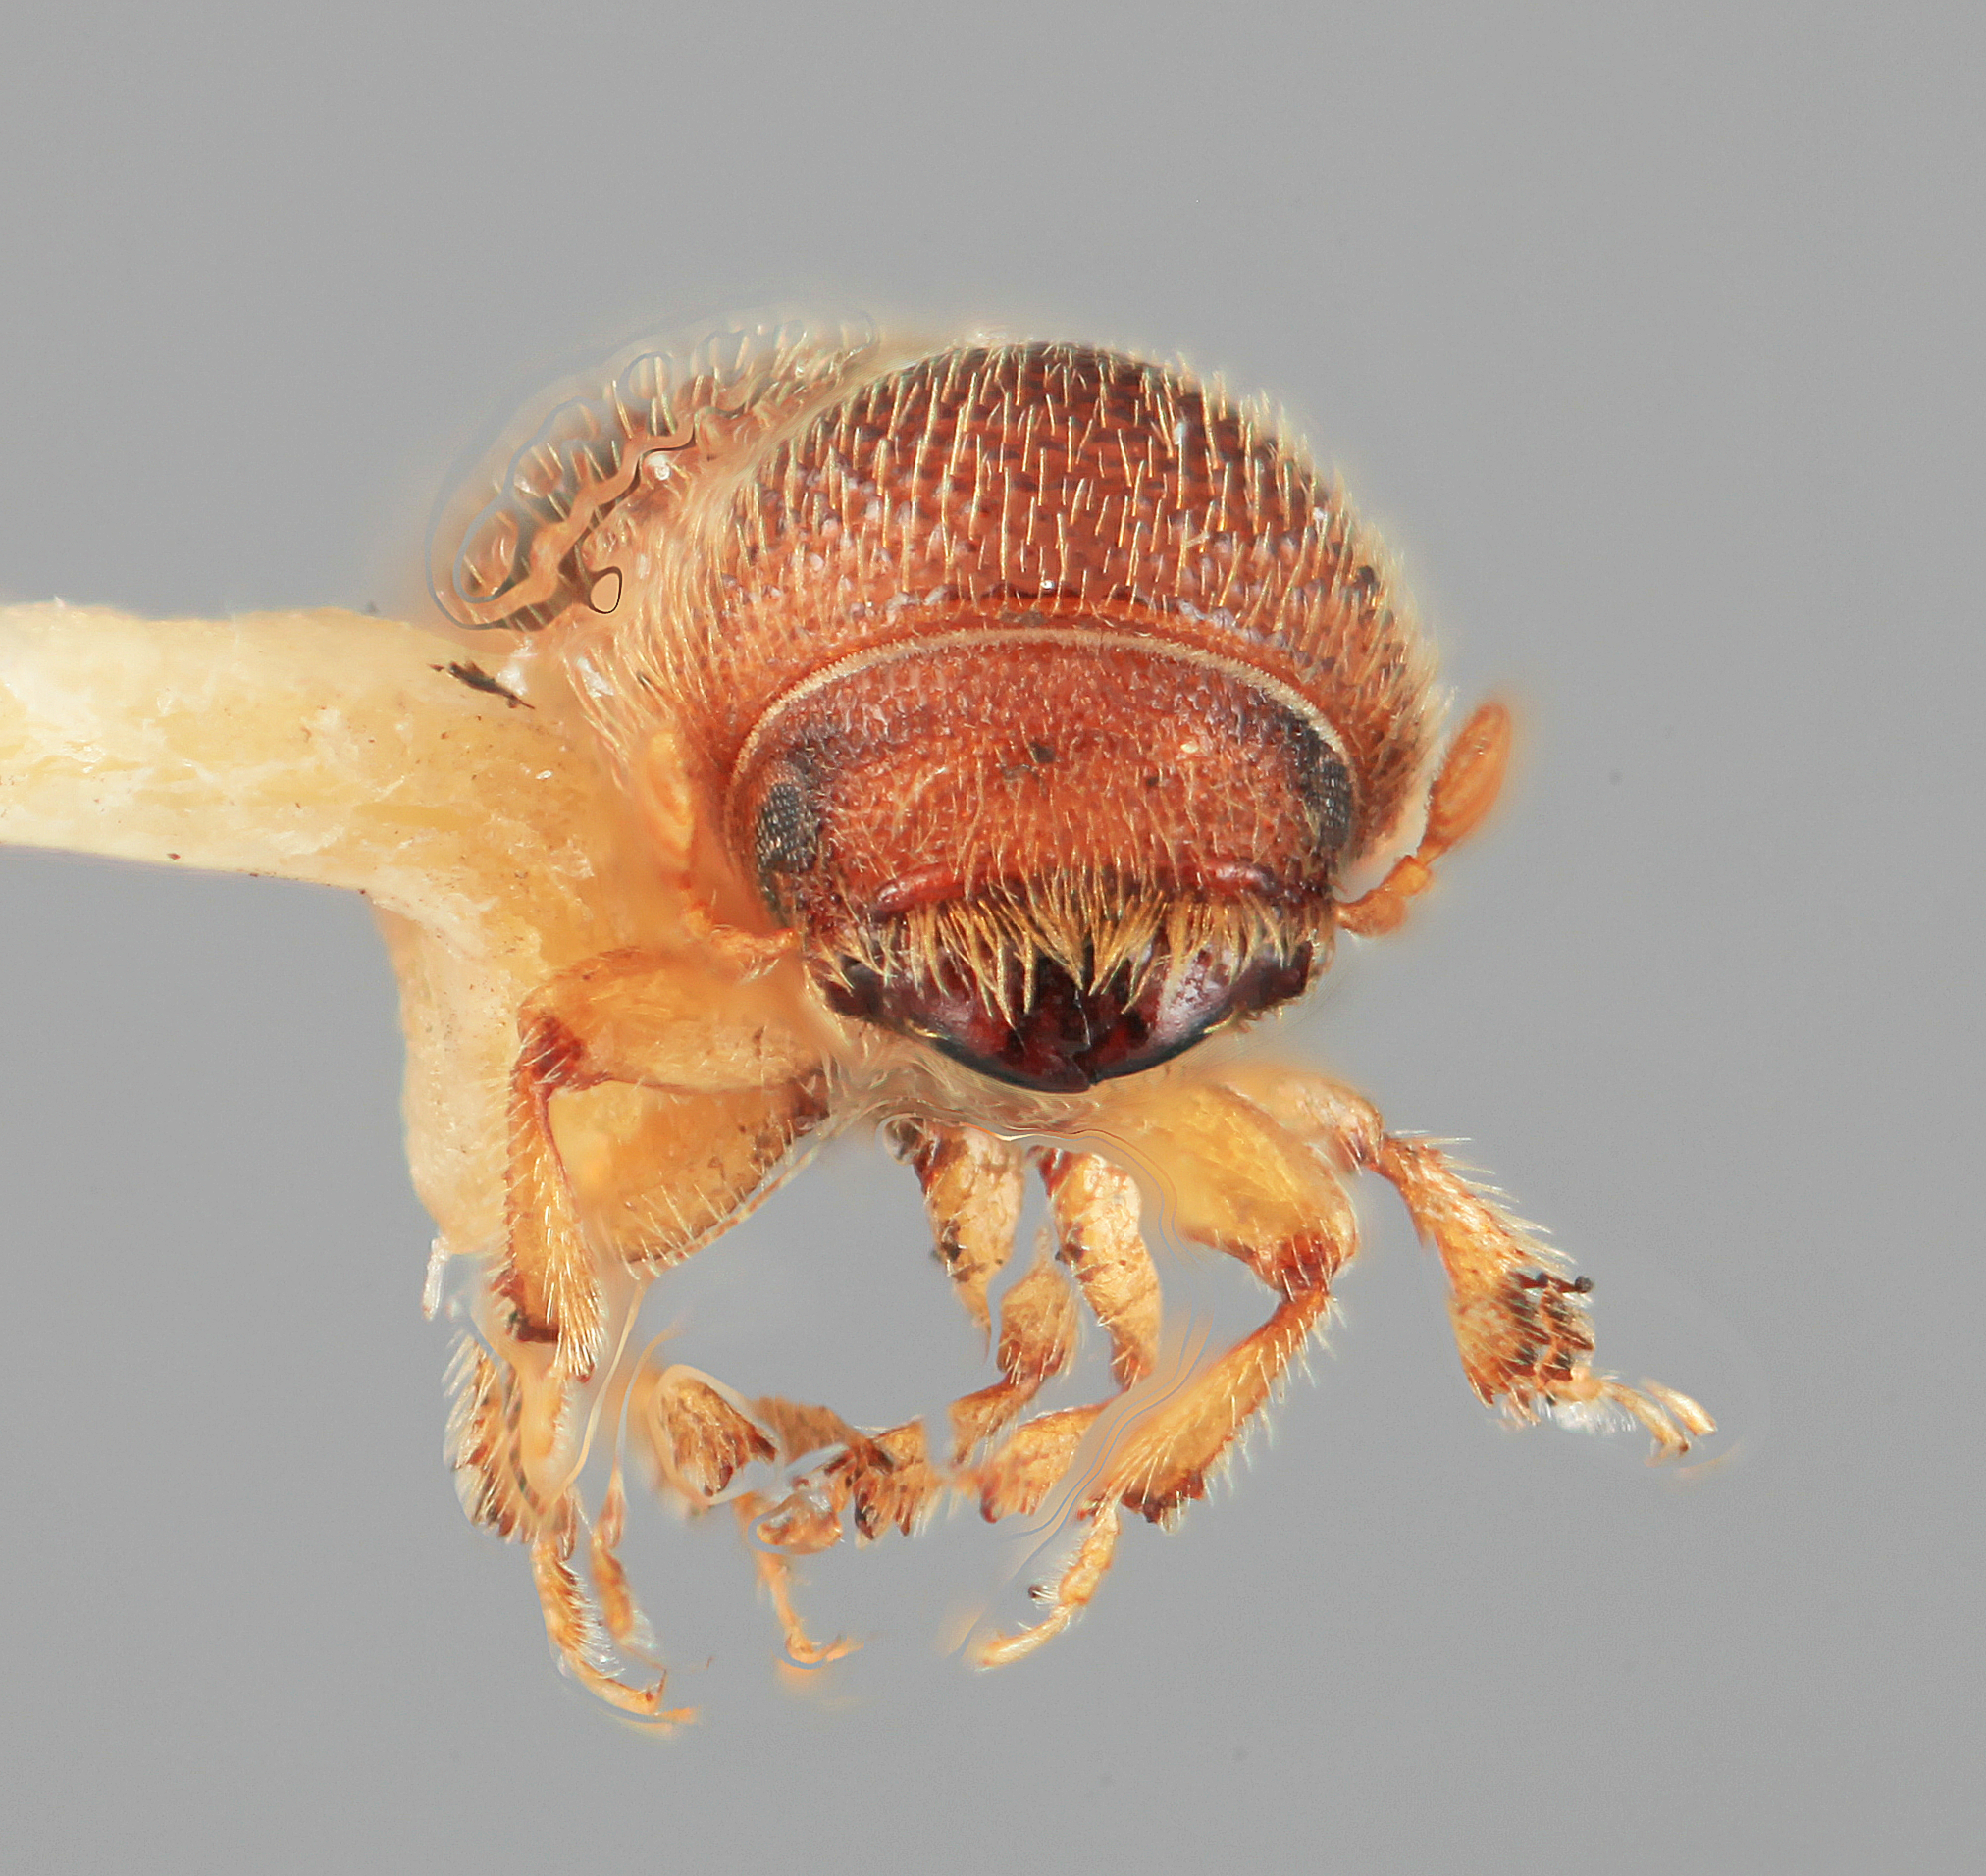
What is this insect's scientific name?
Dendroterus modicus
